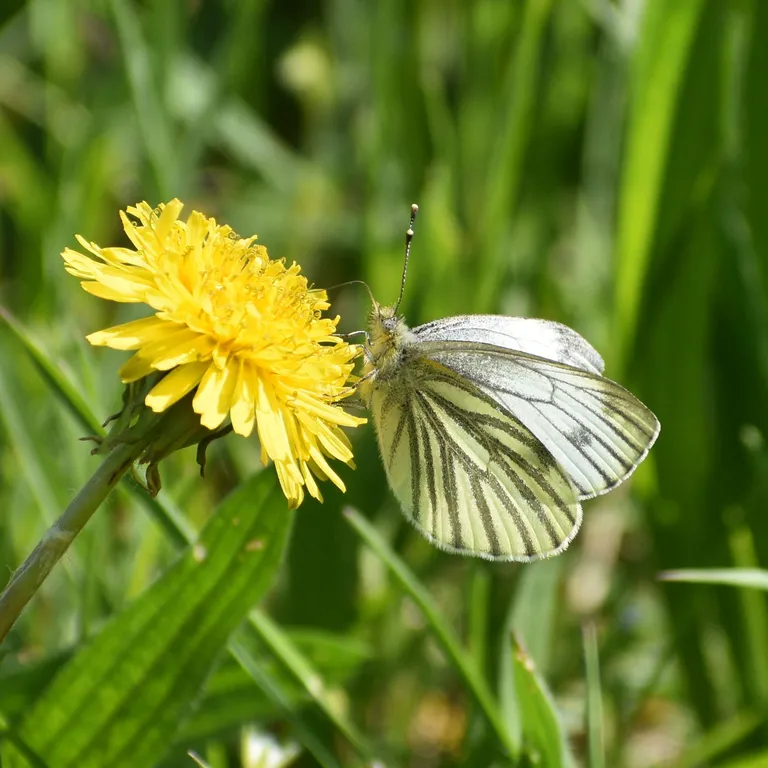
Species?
Pieris napi
